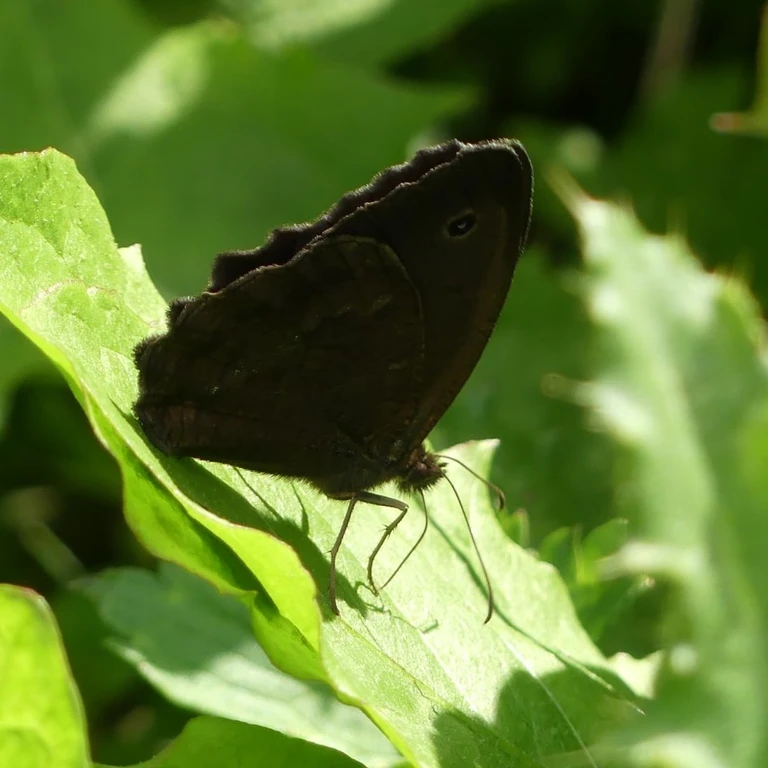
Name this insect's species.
Minois dryas
